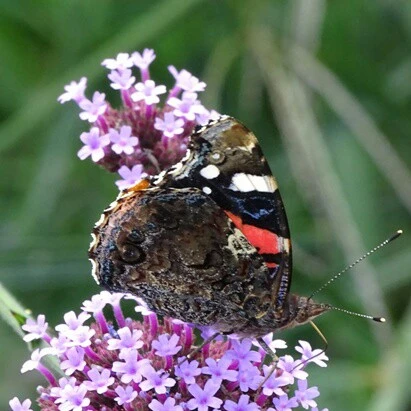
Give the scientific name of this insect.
Vanessa atalanta
